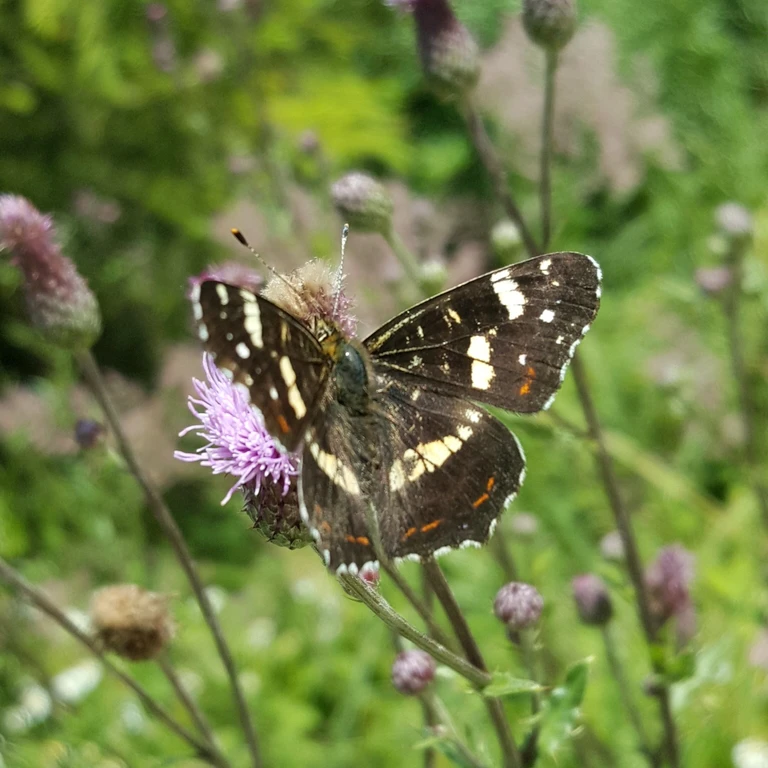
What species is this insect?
Araschnia levana
